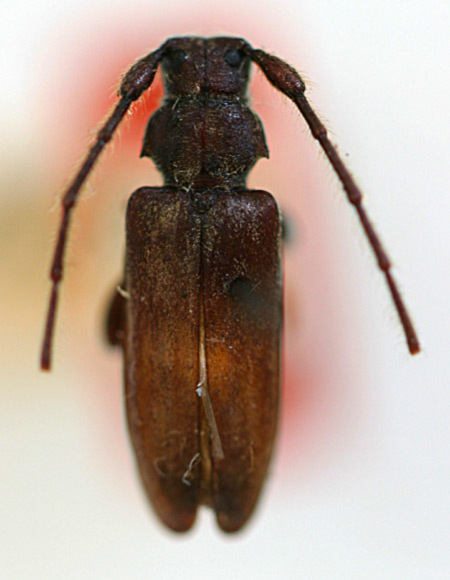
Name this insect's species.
Opsimus quadrilineatus
